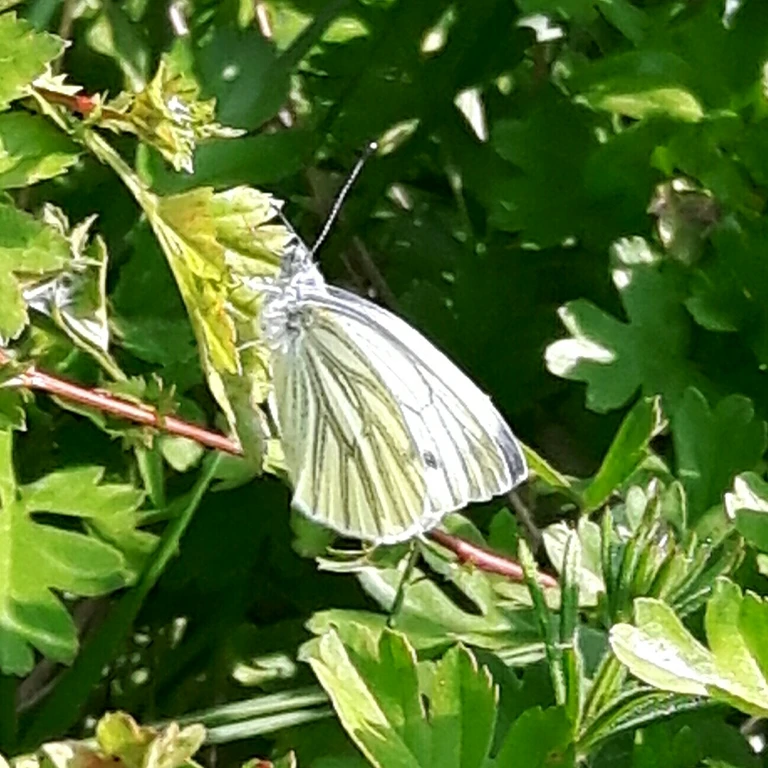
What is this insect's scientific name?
Pieris napi
